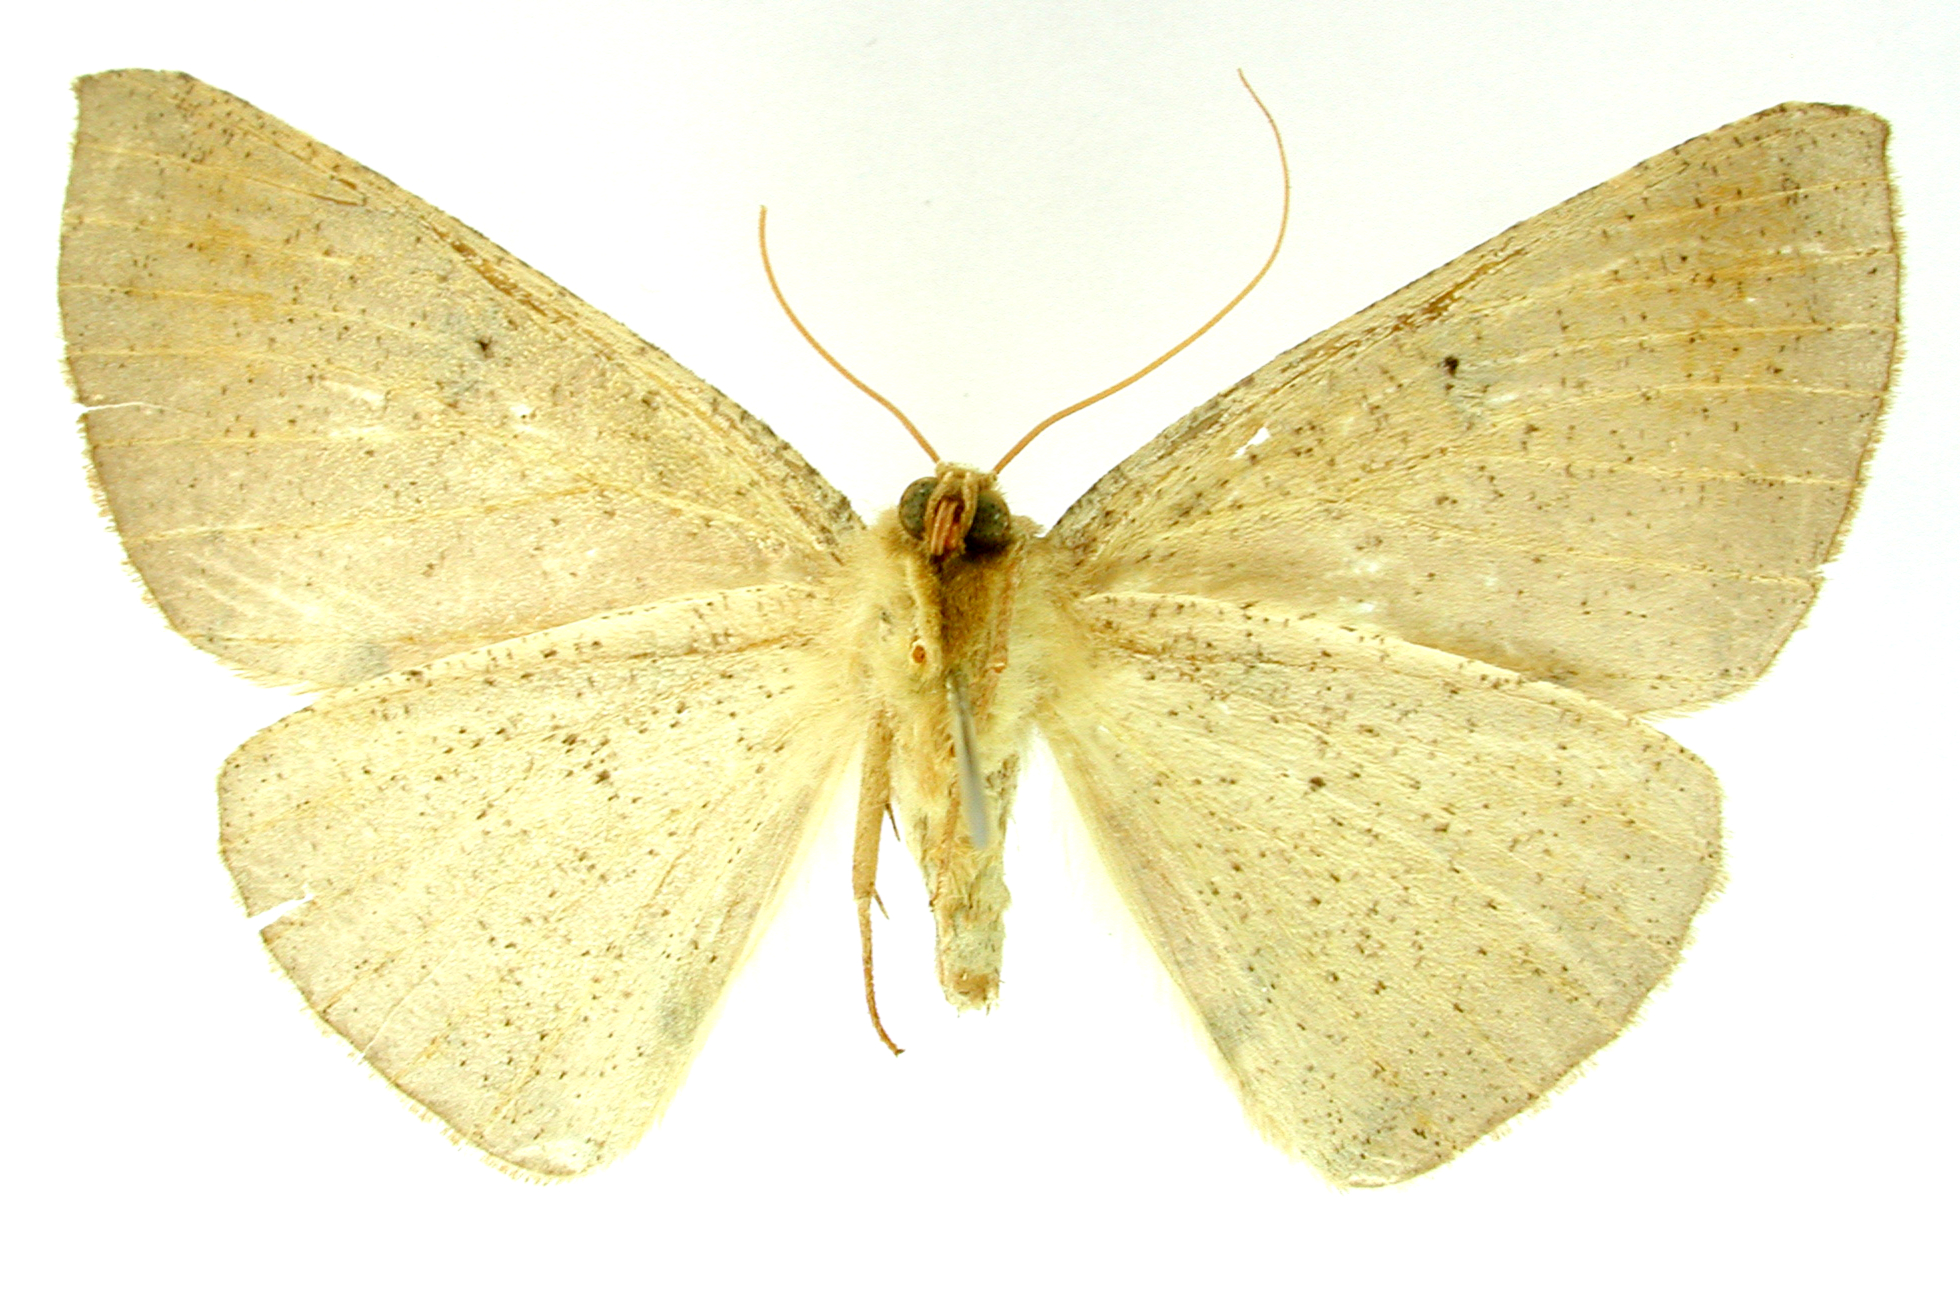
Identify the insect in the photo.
Ira chiomaria
